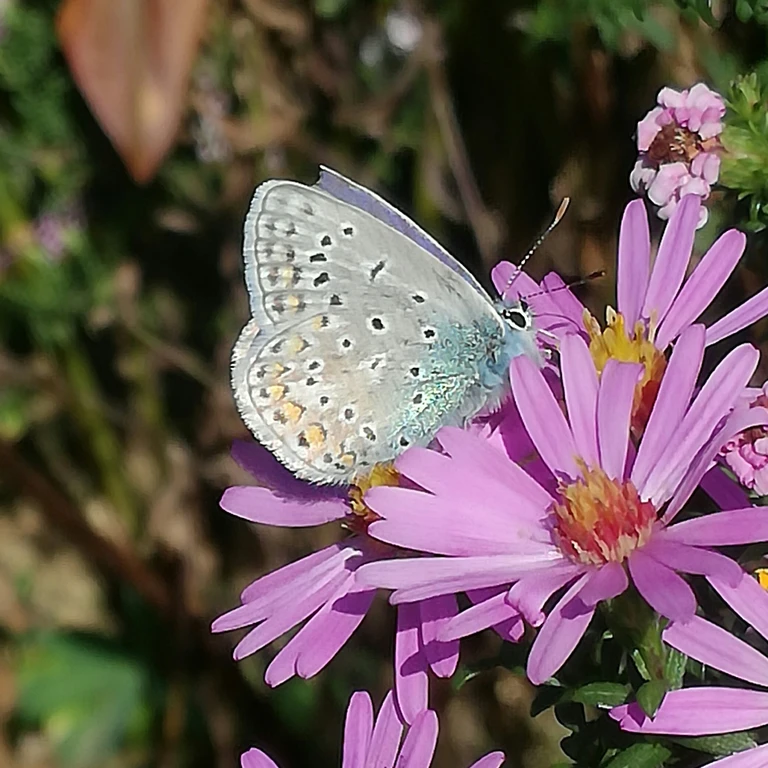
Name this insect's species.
Polyommatus icarus
